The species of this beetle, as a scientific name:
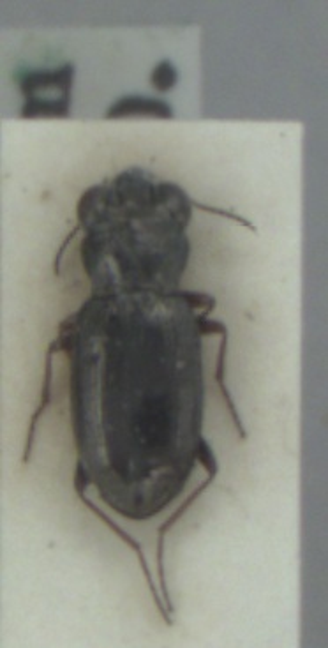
Notiophilus rufipes
